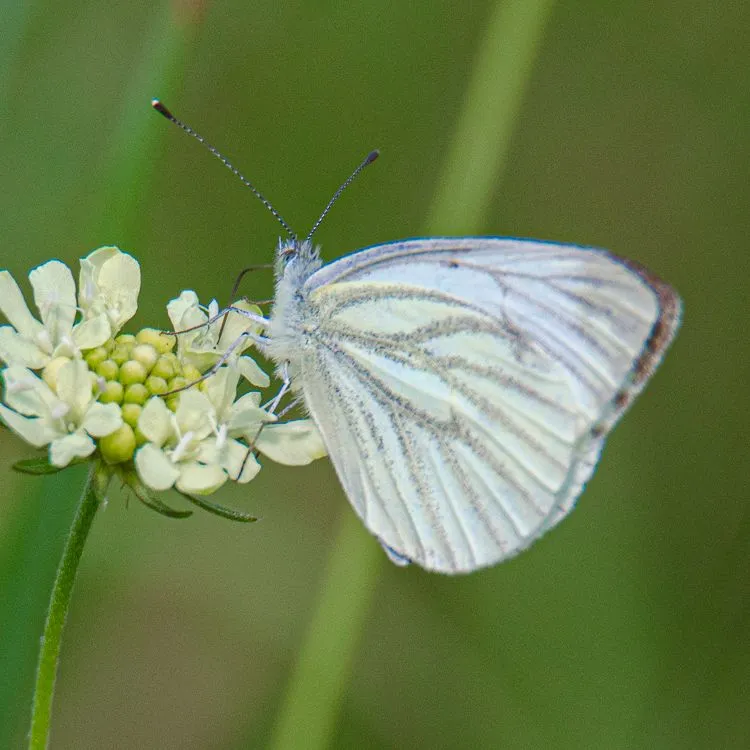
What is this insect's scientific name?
Pieris napi
